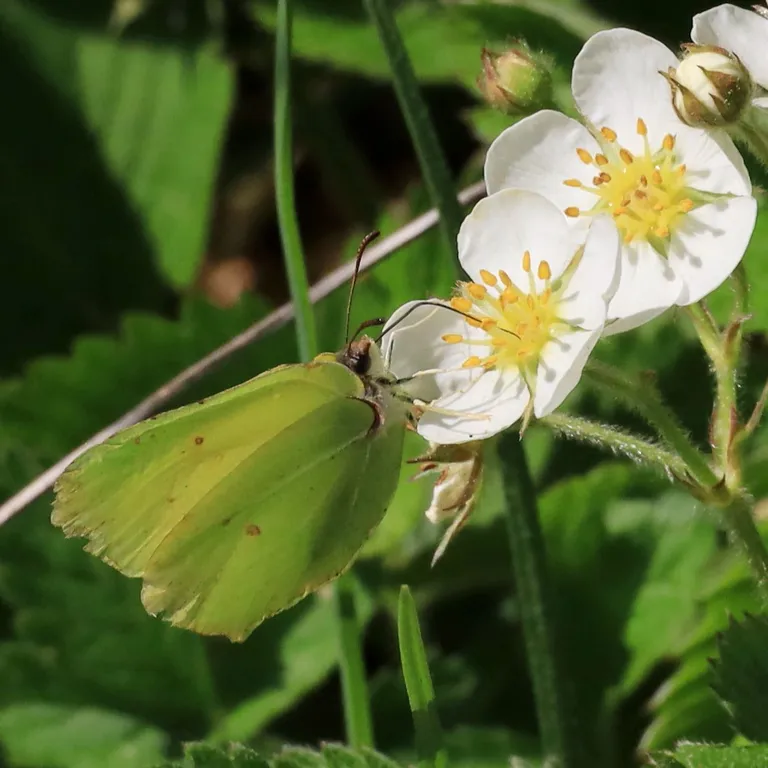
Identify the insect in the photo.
Gonepteryx rhamni
